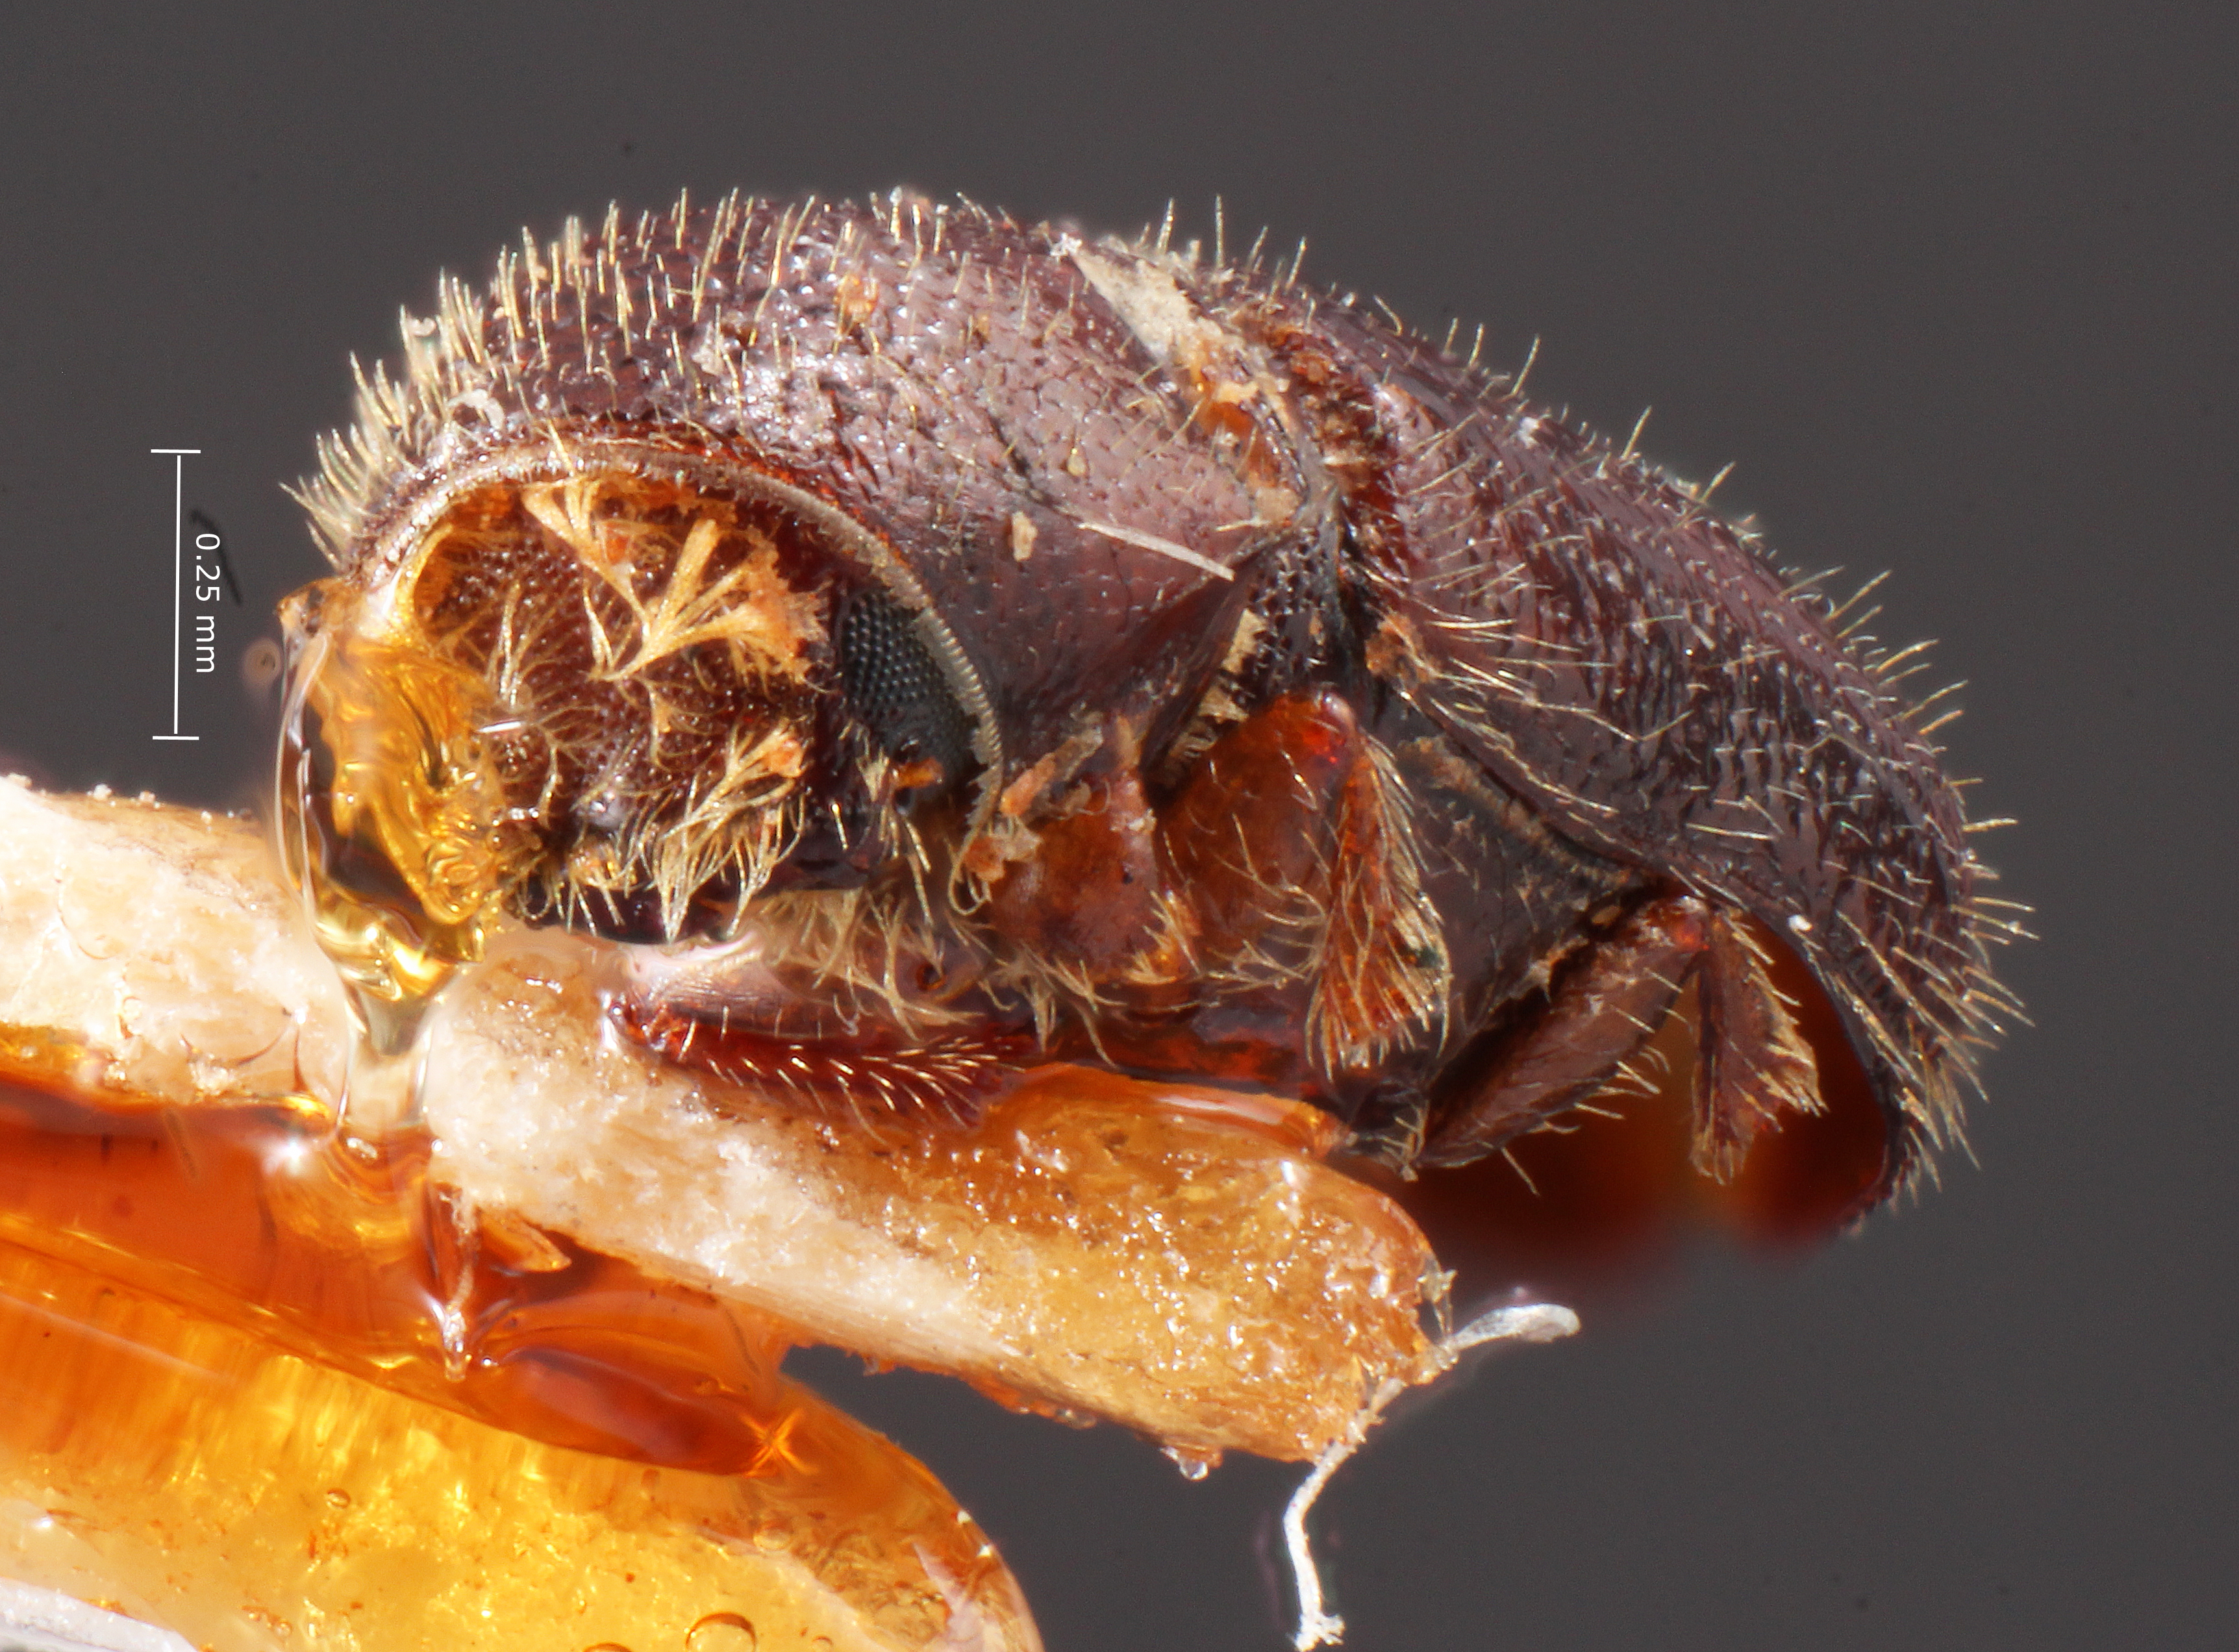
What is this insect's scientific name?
Pityophthorus herrerai
